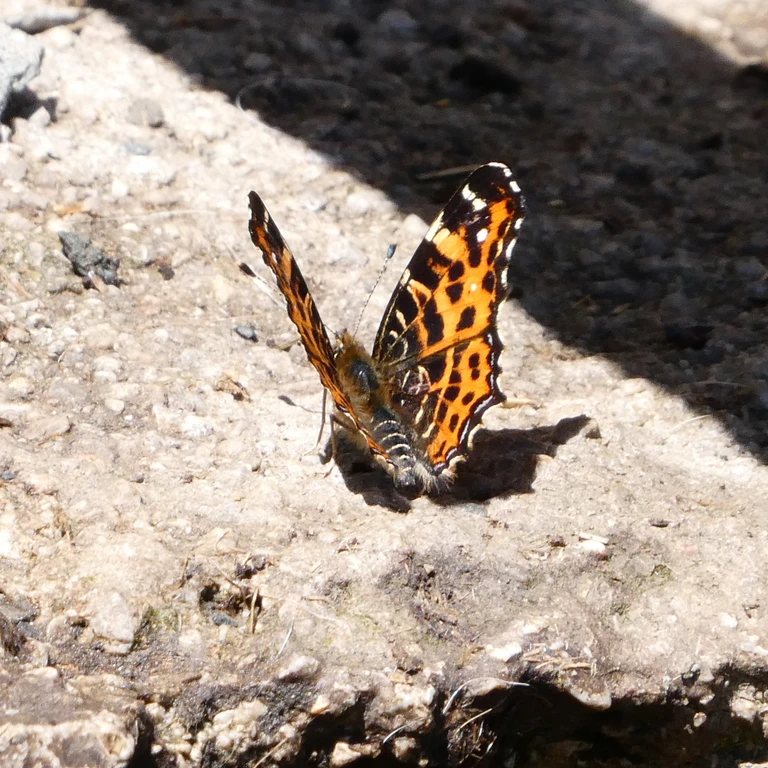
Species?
Araschnia levana
